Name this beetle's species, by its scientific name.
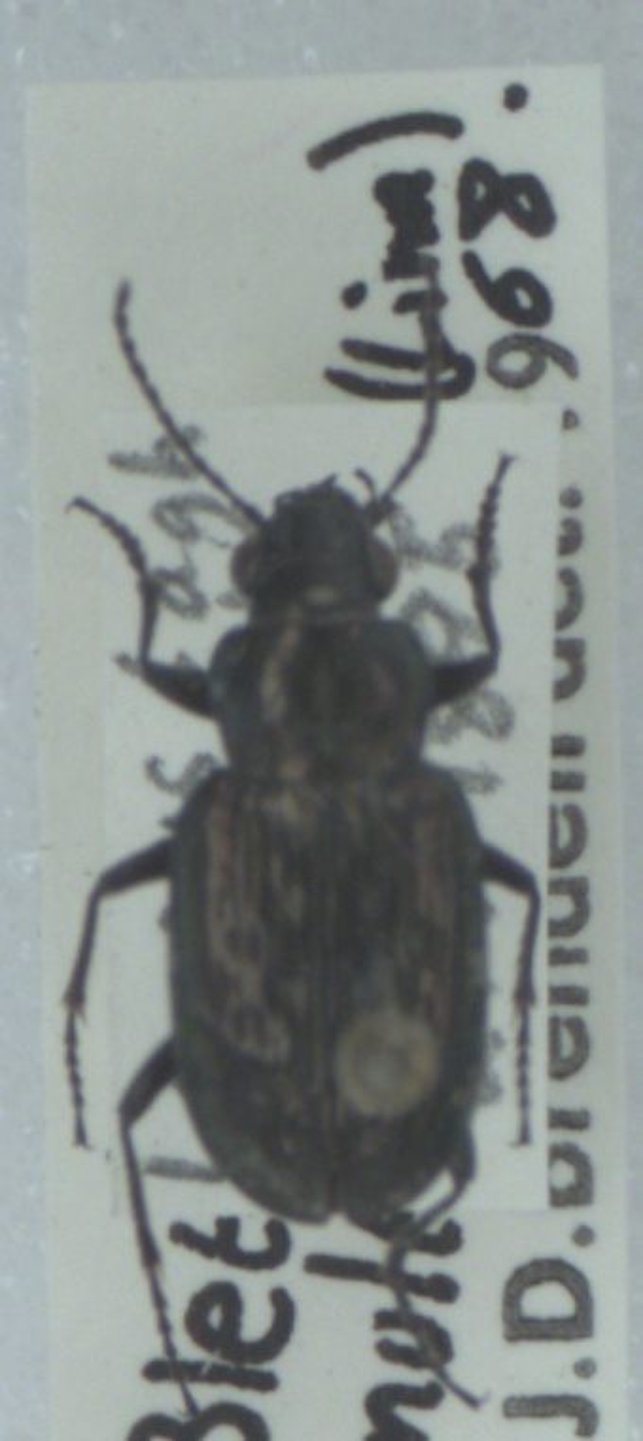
Blethisa multipunctata
